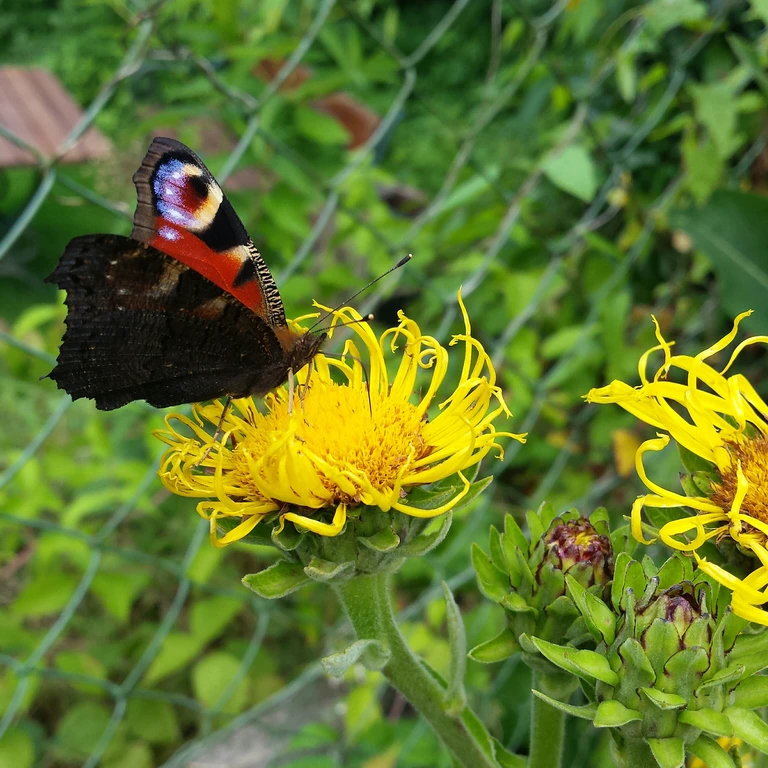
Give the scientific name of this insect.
Aglais io
